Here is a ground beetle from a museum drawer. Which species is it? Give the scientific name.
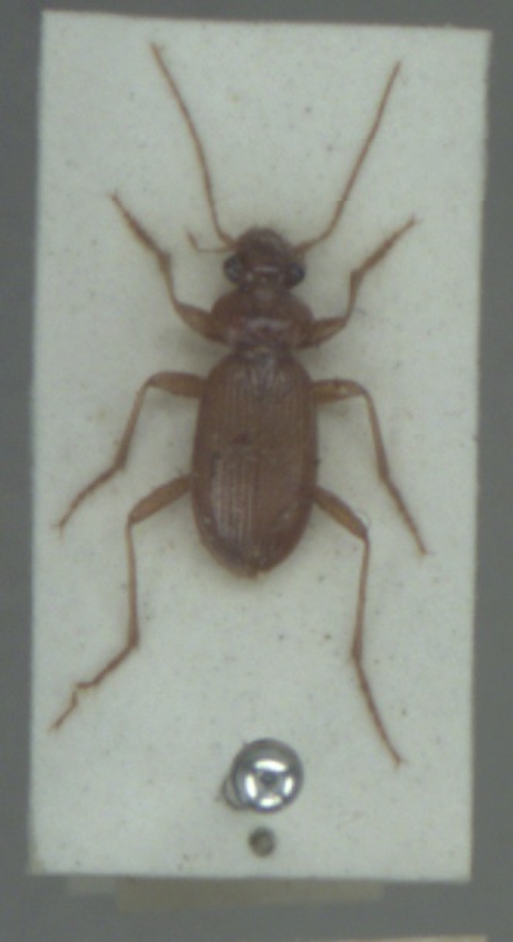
Leistus ferrugineus
